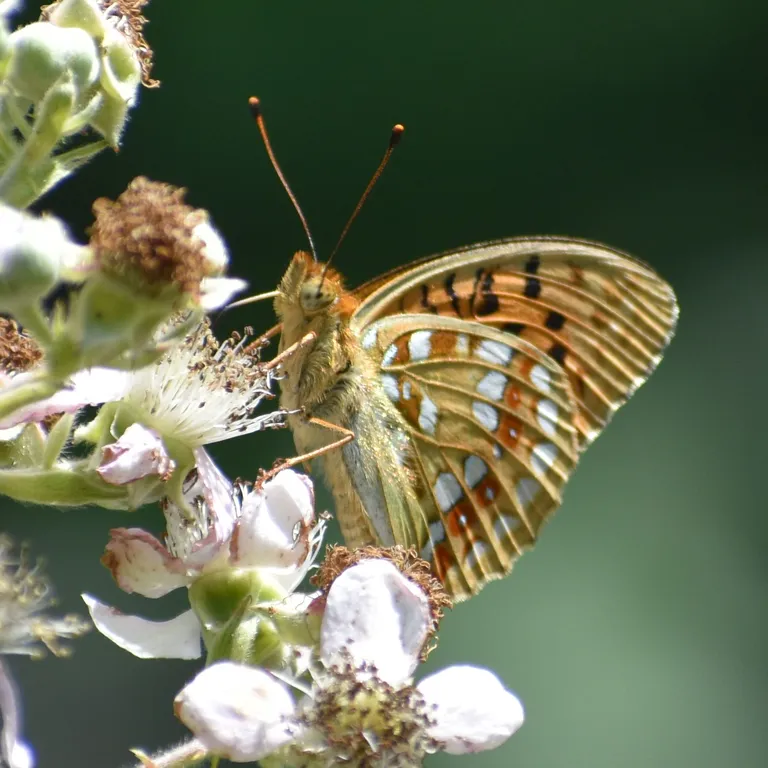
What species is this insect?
Fabriciana adippe
